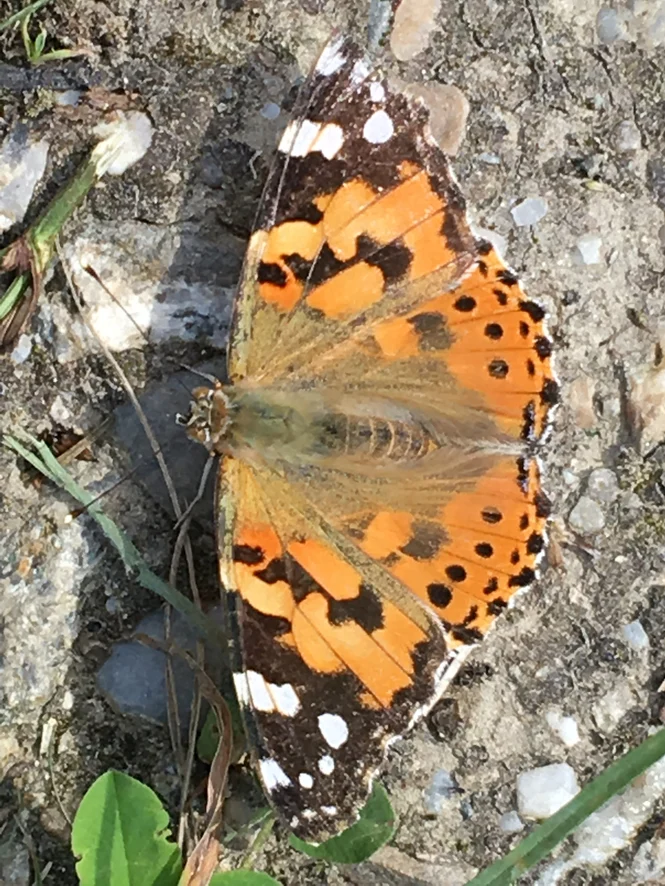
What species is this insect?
Vanessa cardui
